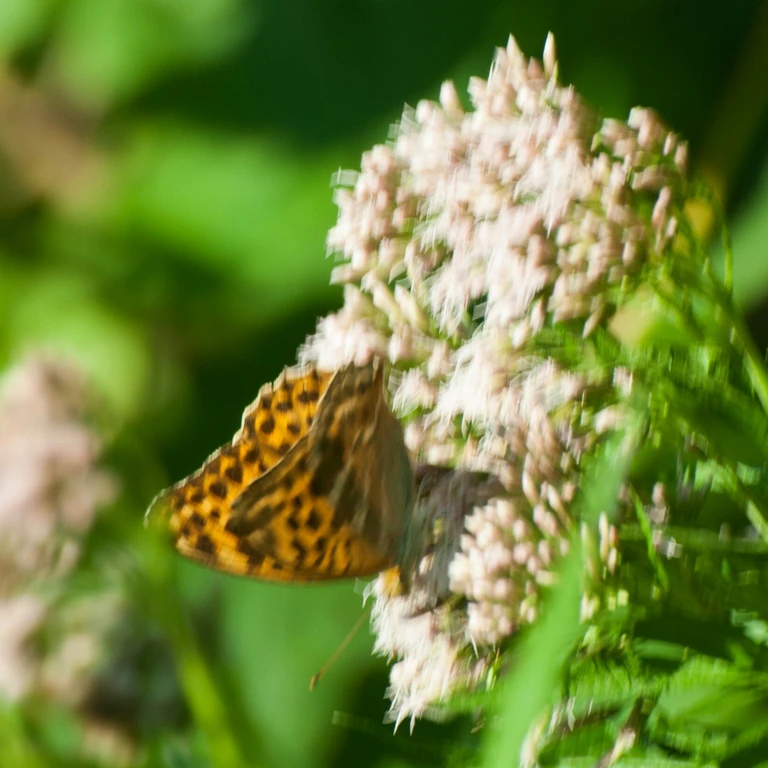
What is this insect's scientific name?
Argynnis paphia
